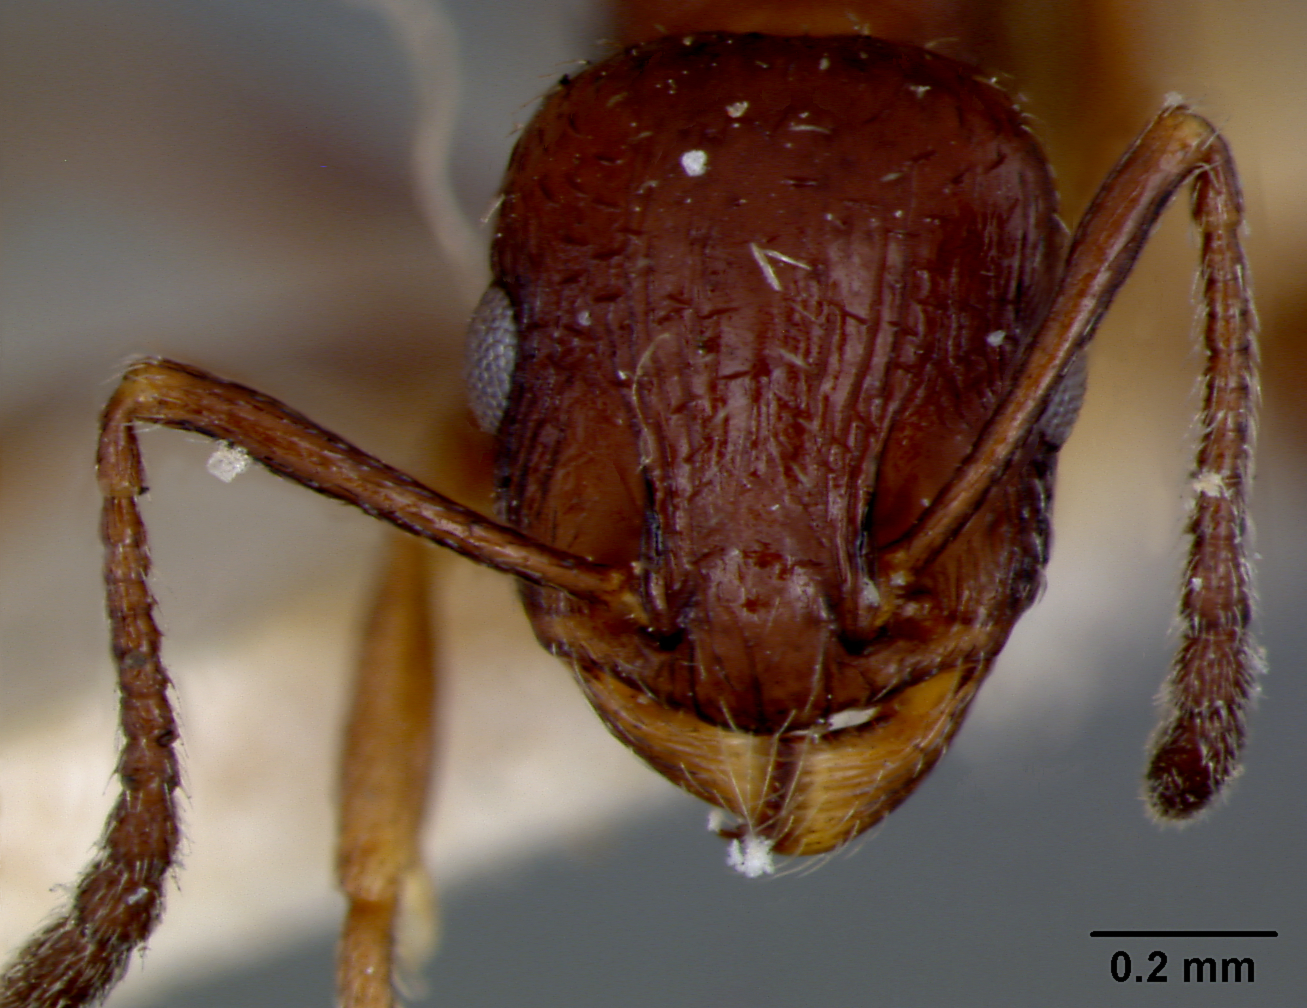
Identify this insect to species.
Leptothorax nigrita
